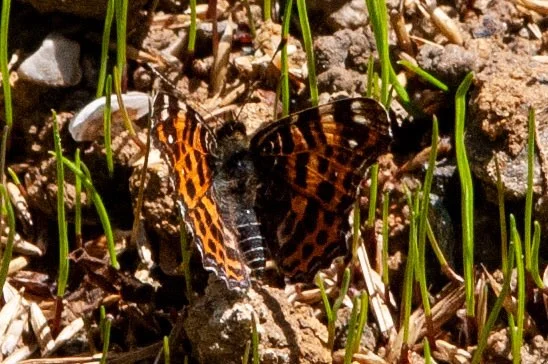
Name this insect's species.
Araschnia levana
